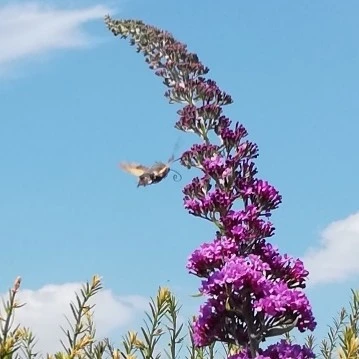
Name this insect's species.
Macroglossum stellatarum
